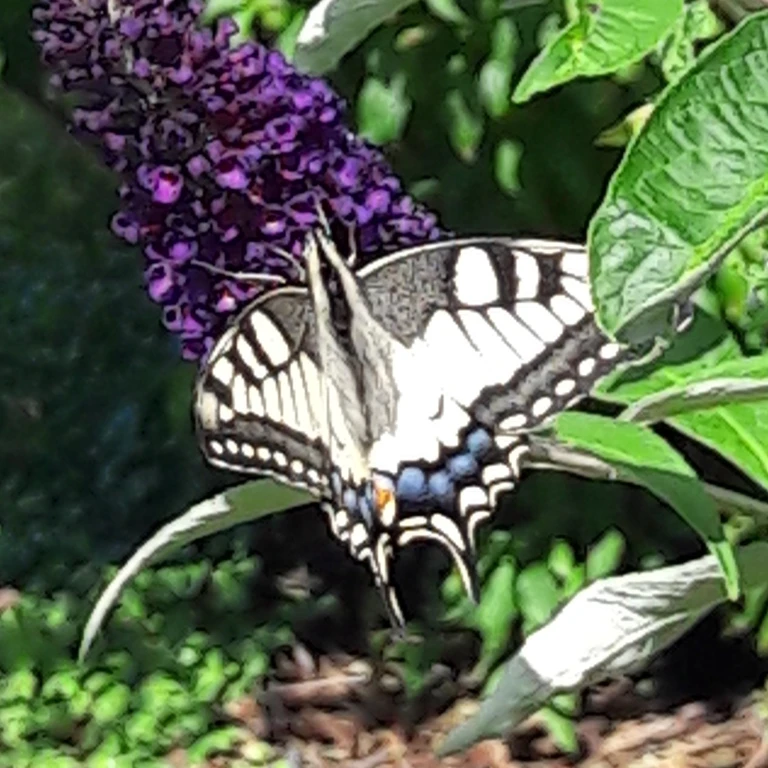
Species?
Papilio machaon
